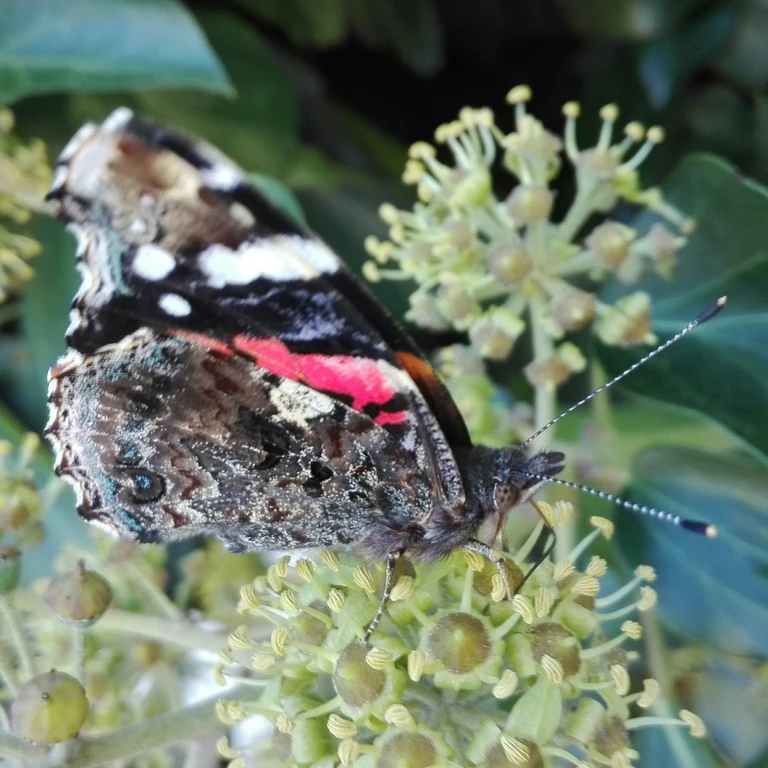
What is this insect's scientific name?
Vanessa atalanta
